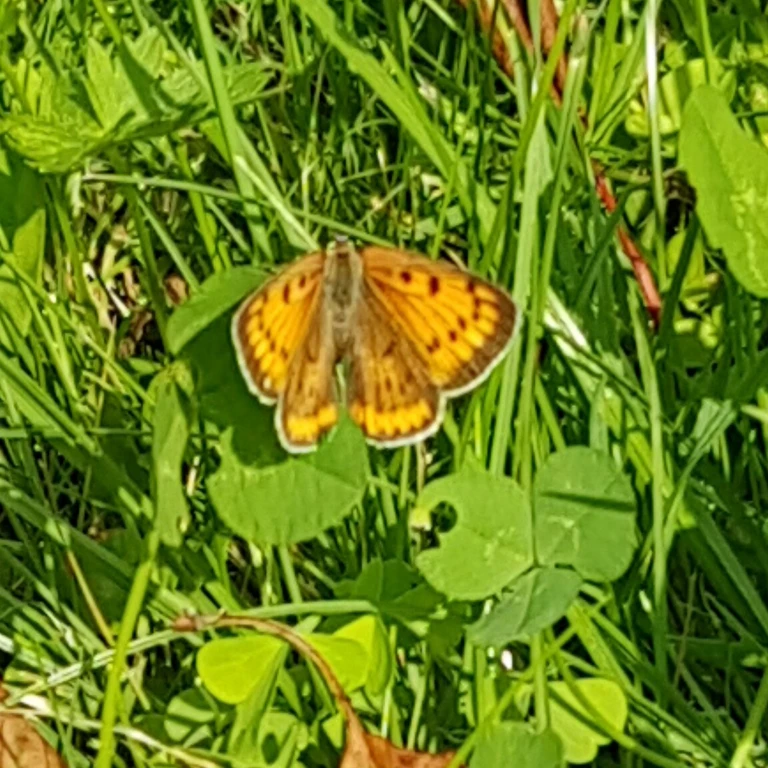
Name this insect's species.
Lycaena dispar
